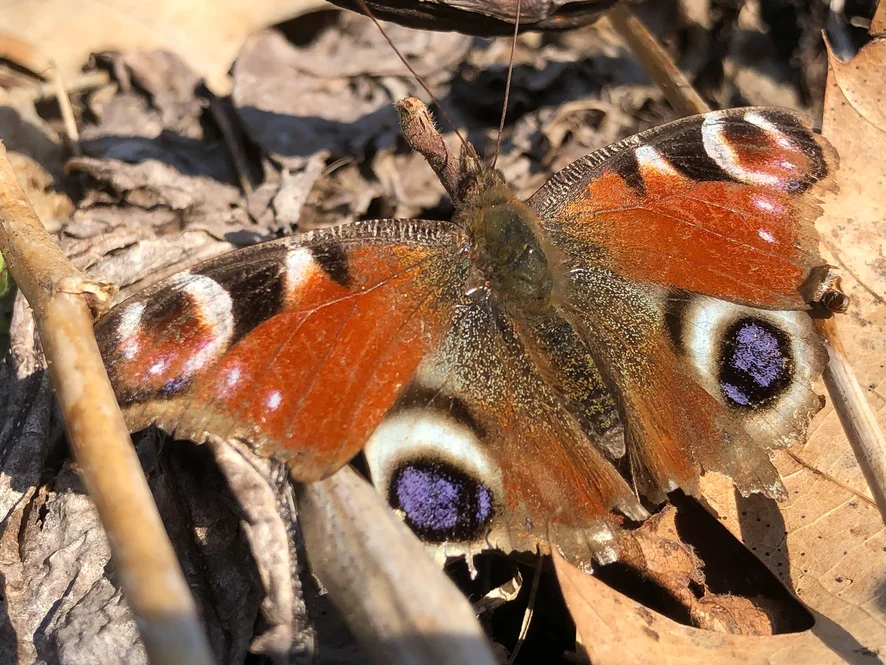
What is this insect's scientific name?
Aglais io
